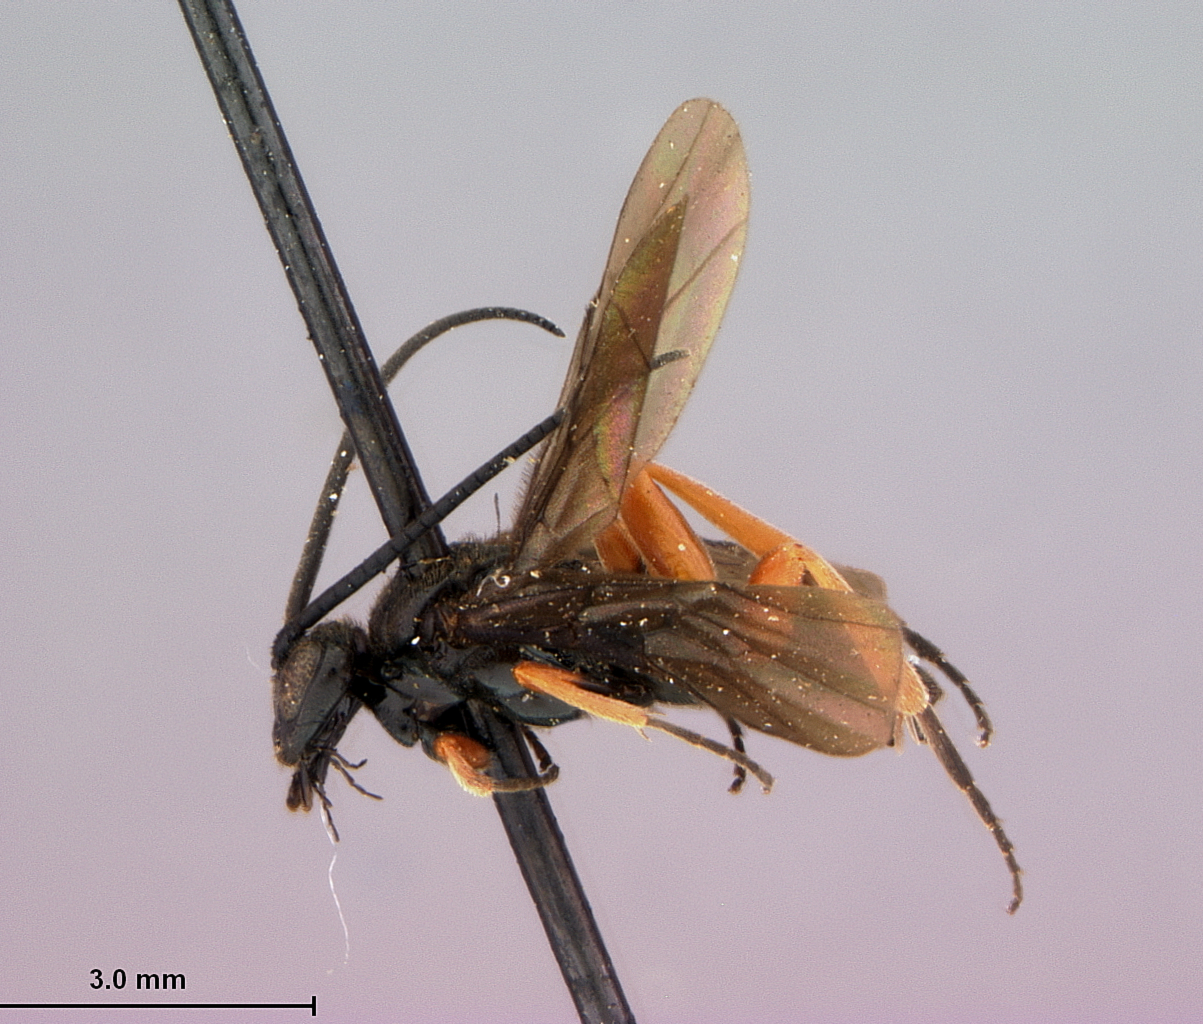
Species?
Cardiochiles longimala
